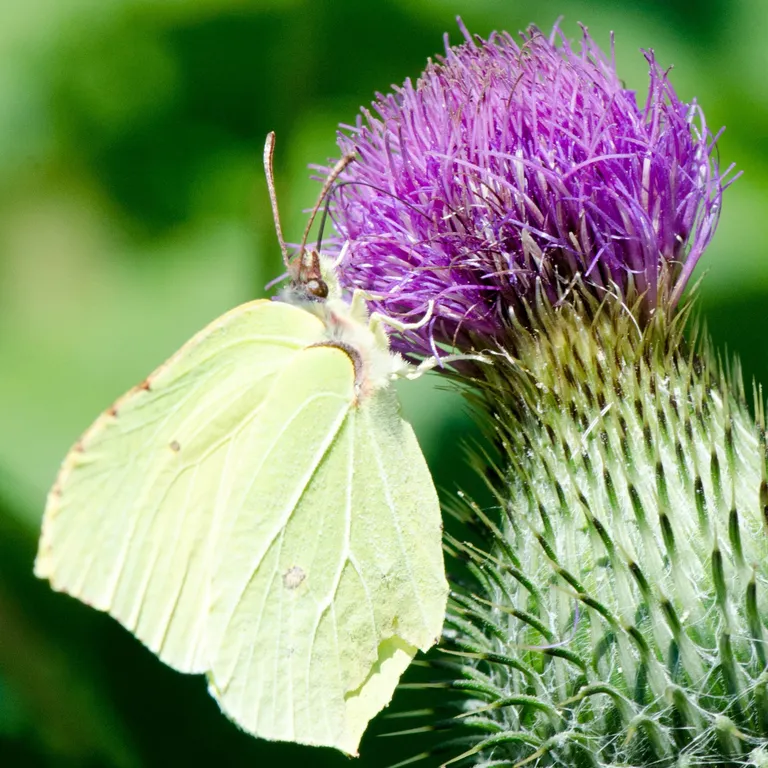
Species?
Gonepteryx rhamni
